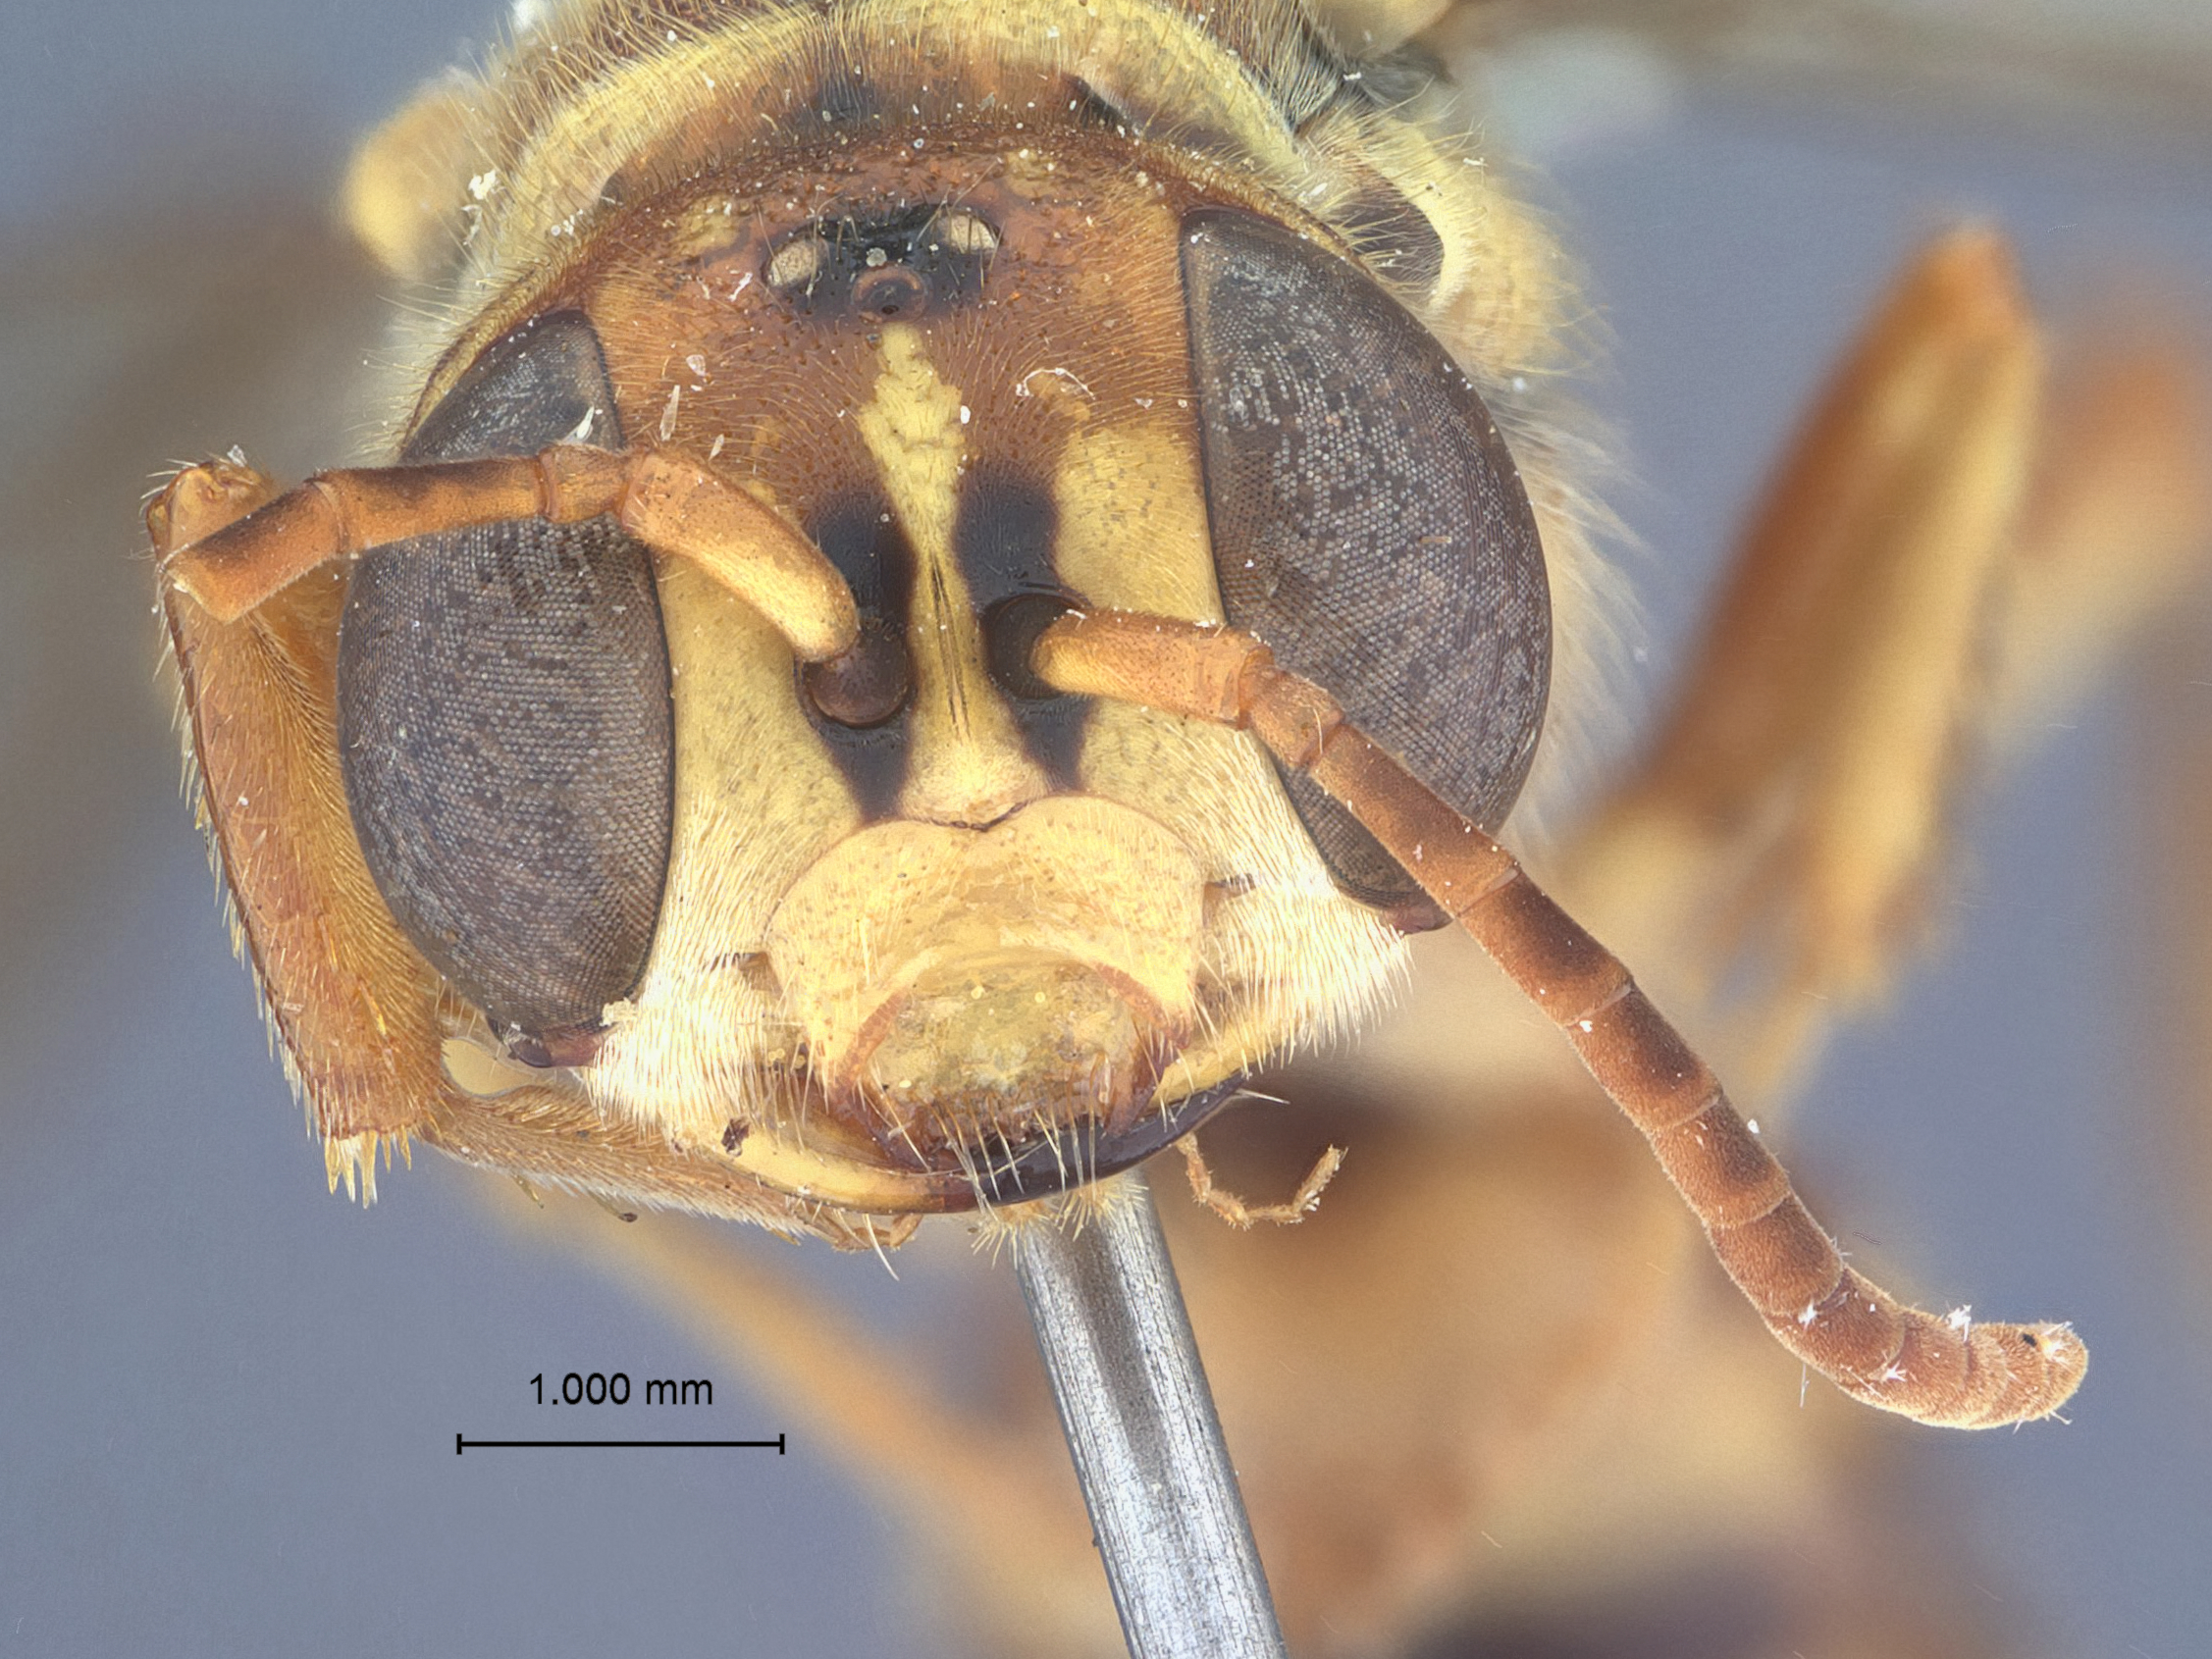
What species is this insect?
Cerceris banahawensis
